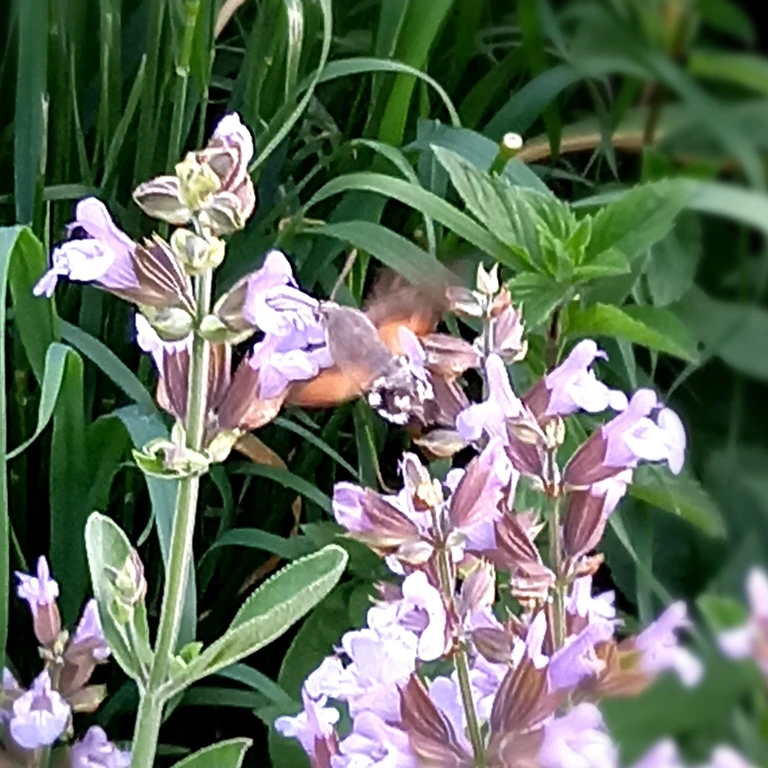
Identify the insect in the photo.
Macroglossum stellatarum
